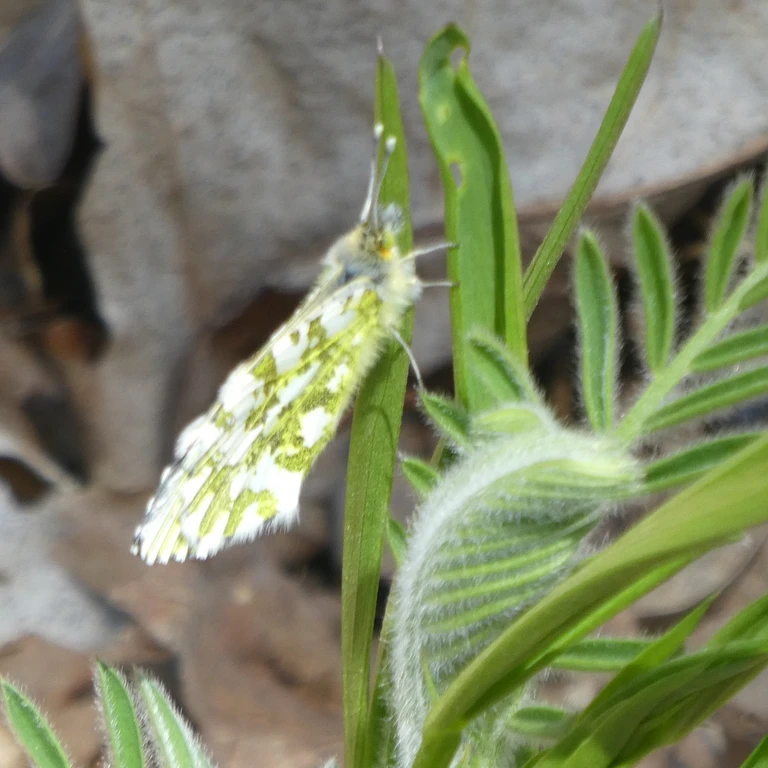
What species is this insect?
Anthocharis cardamines
